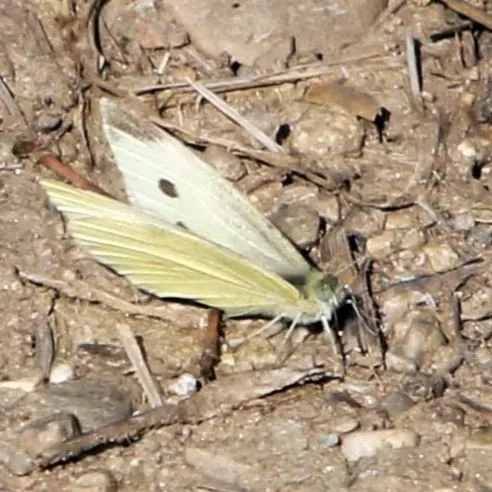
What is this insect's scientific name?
Pieris rapae
